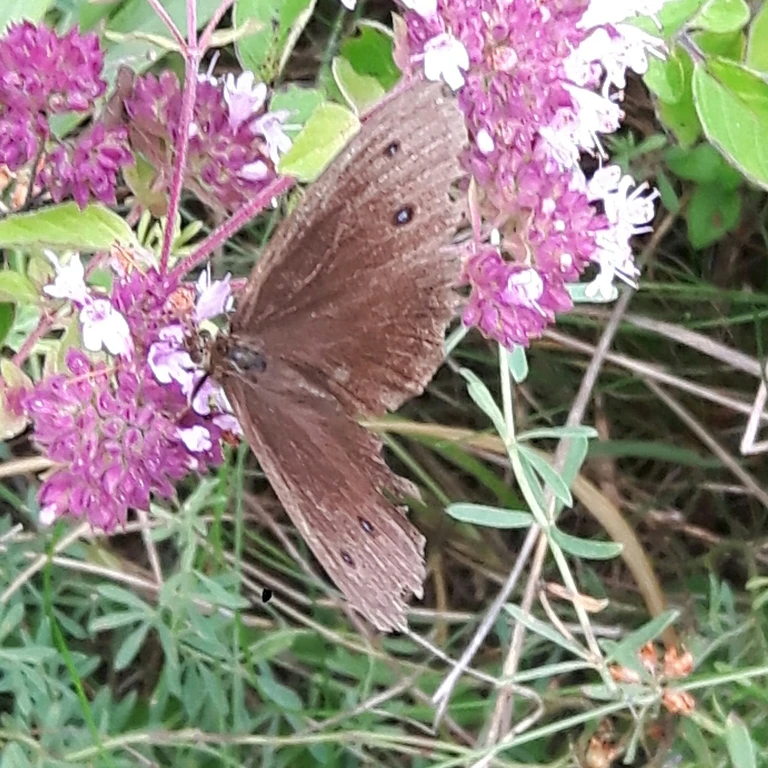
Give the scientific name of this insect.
Minois dryas
